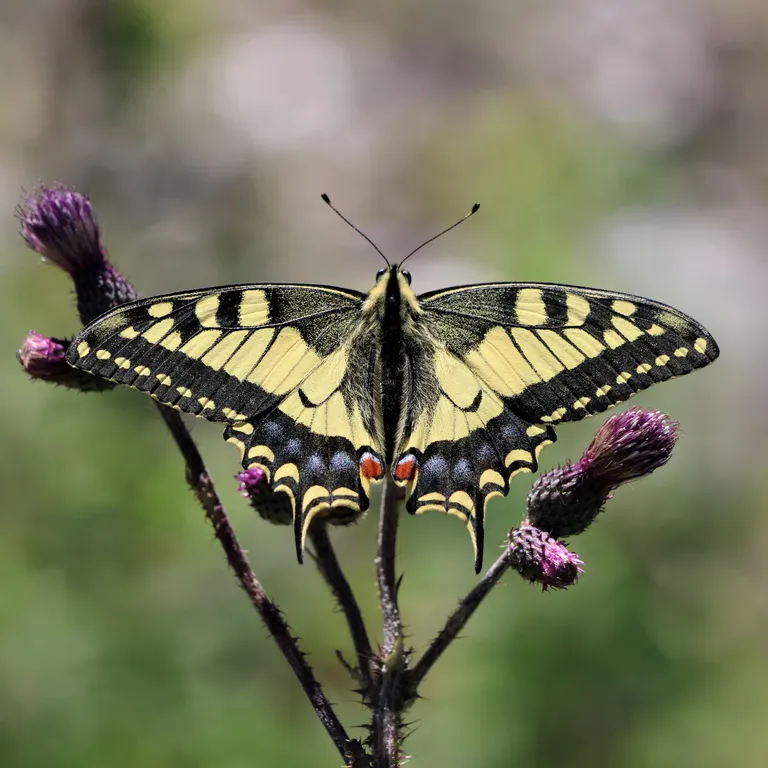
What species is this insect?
Papilio machaon
